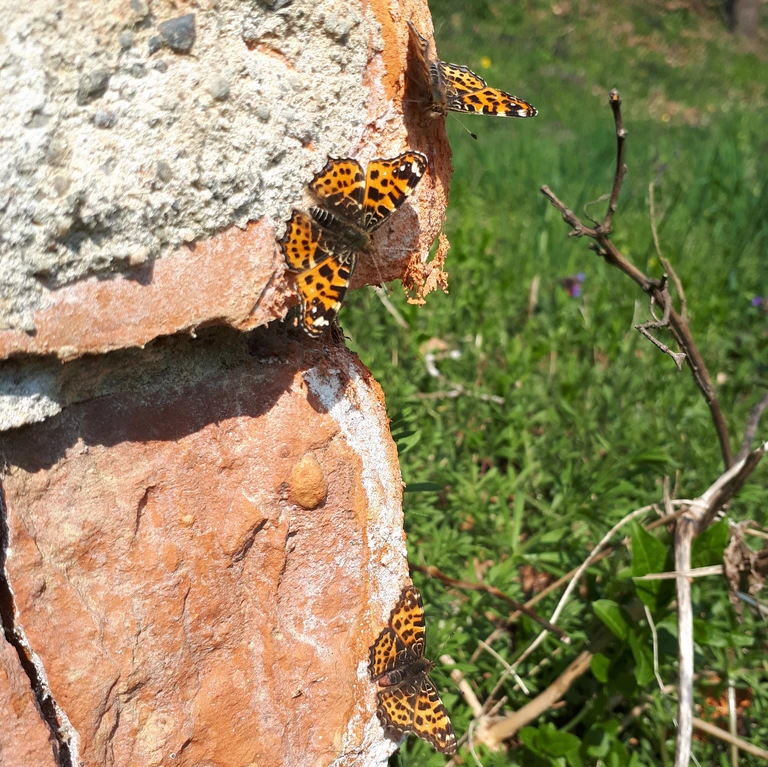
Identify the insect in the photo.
Araschnia levana
